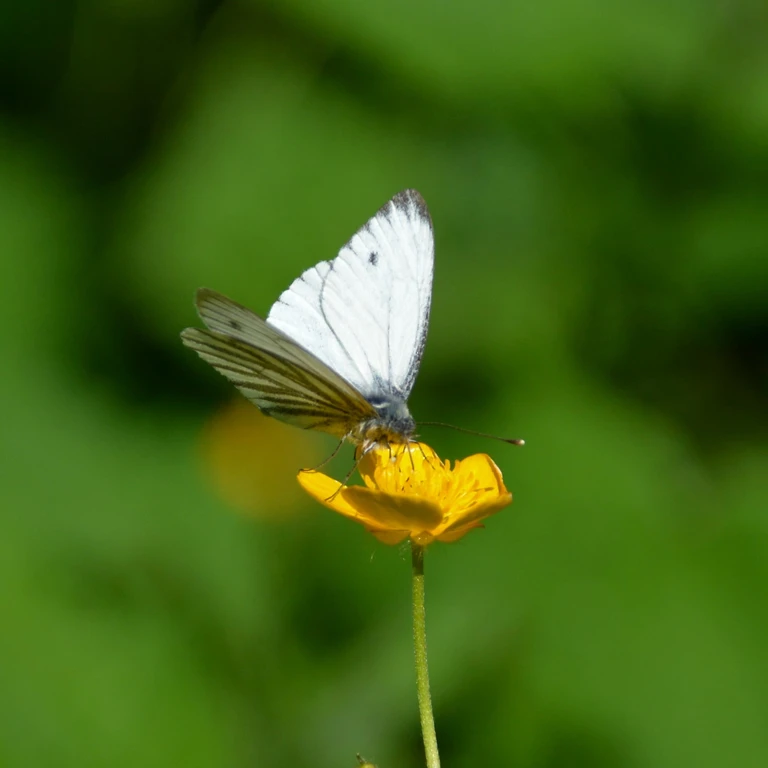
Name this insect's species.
Pieris napi
